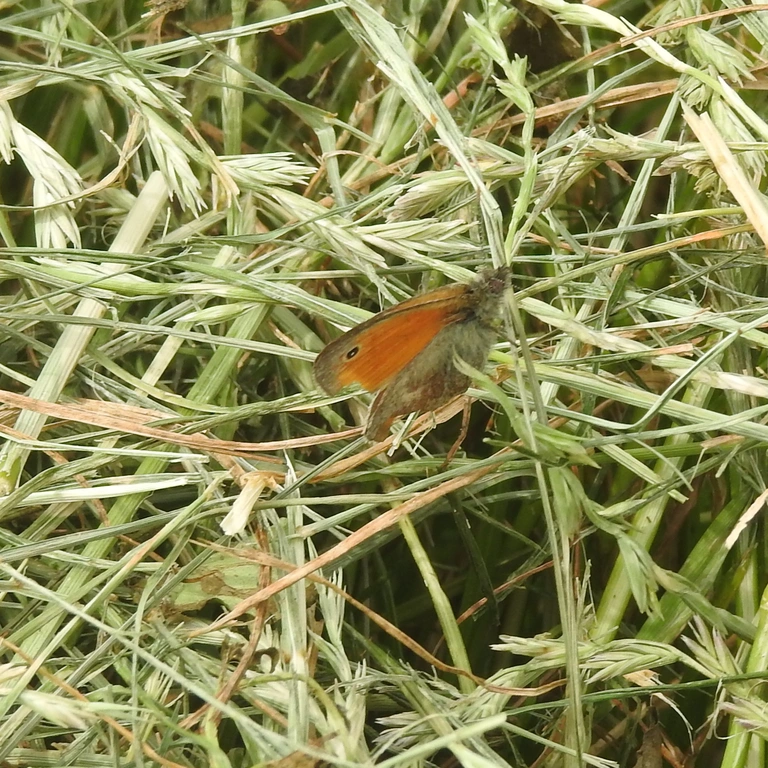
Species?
Coenonympha pamphilus
